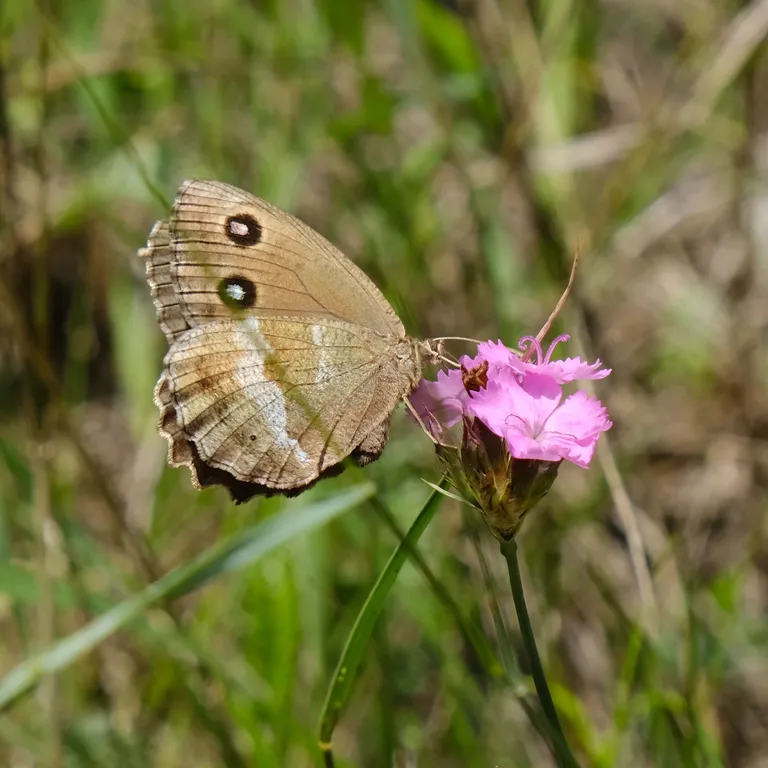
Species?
Minois dryas
